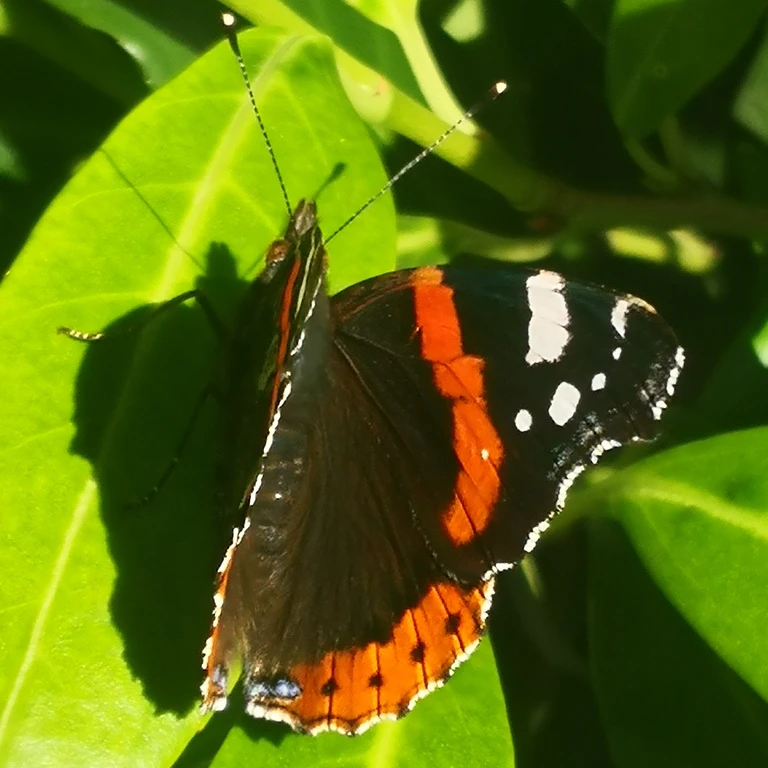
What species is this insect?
Vanessa atalanta
